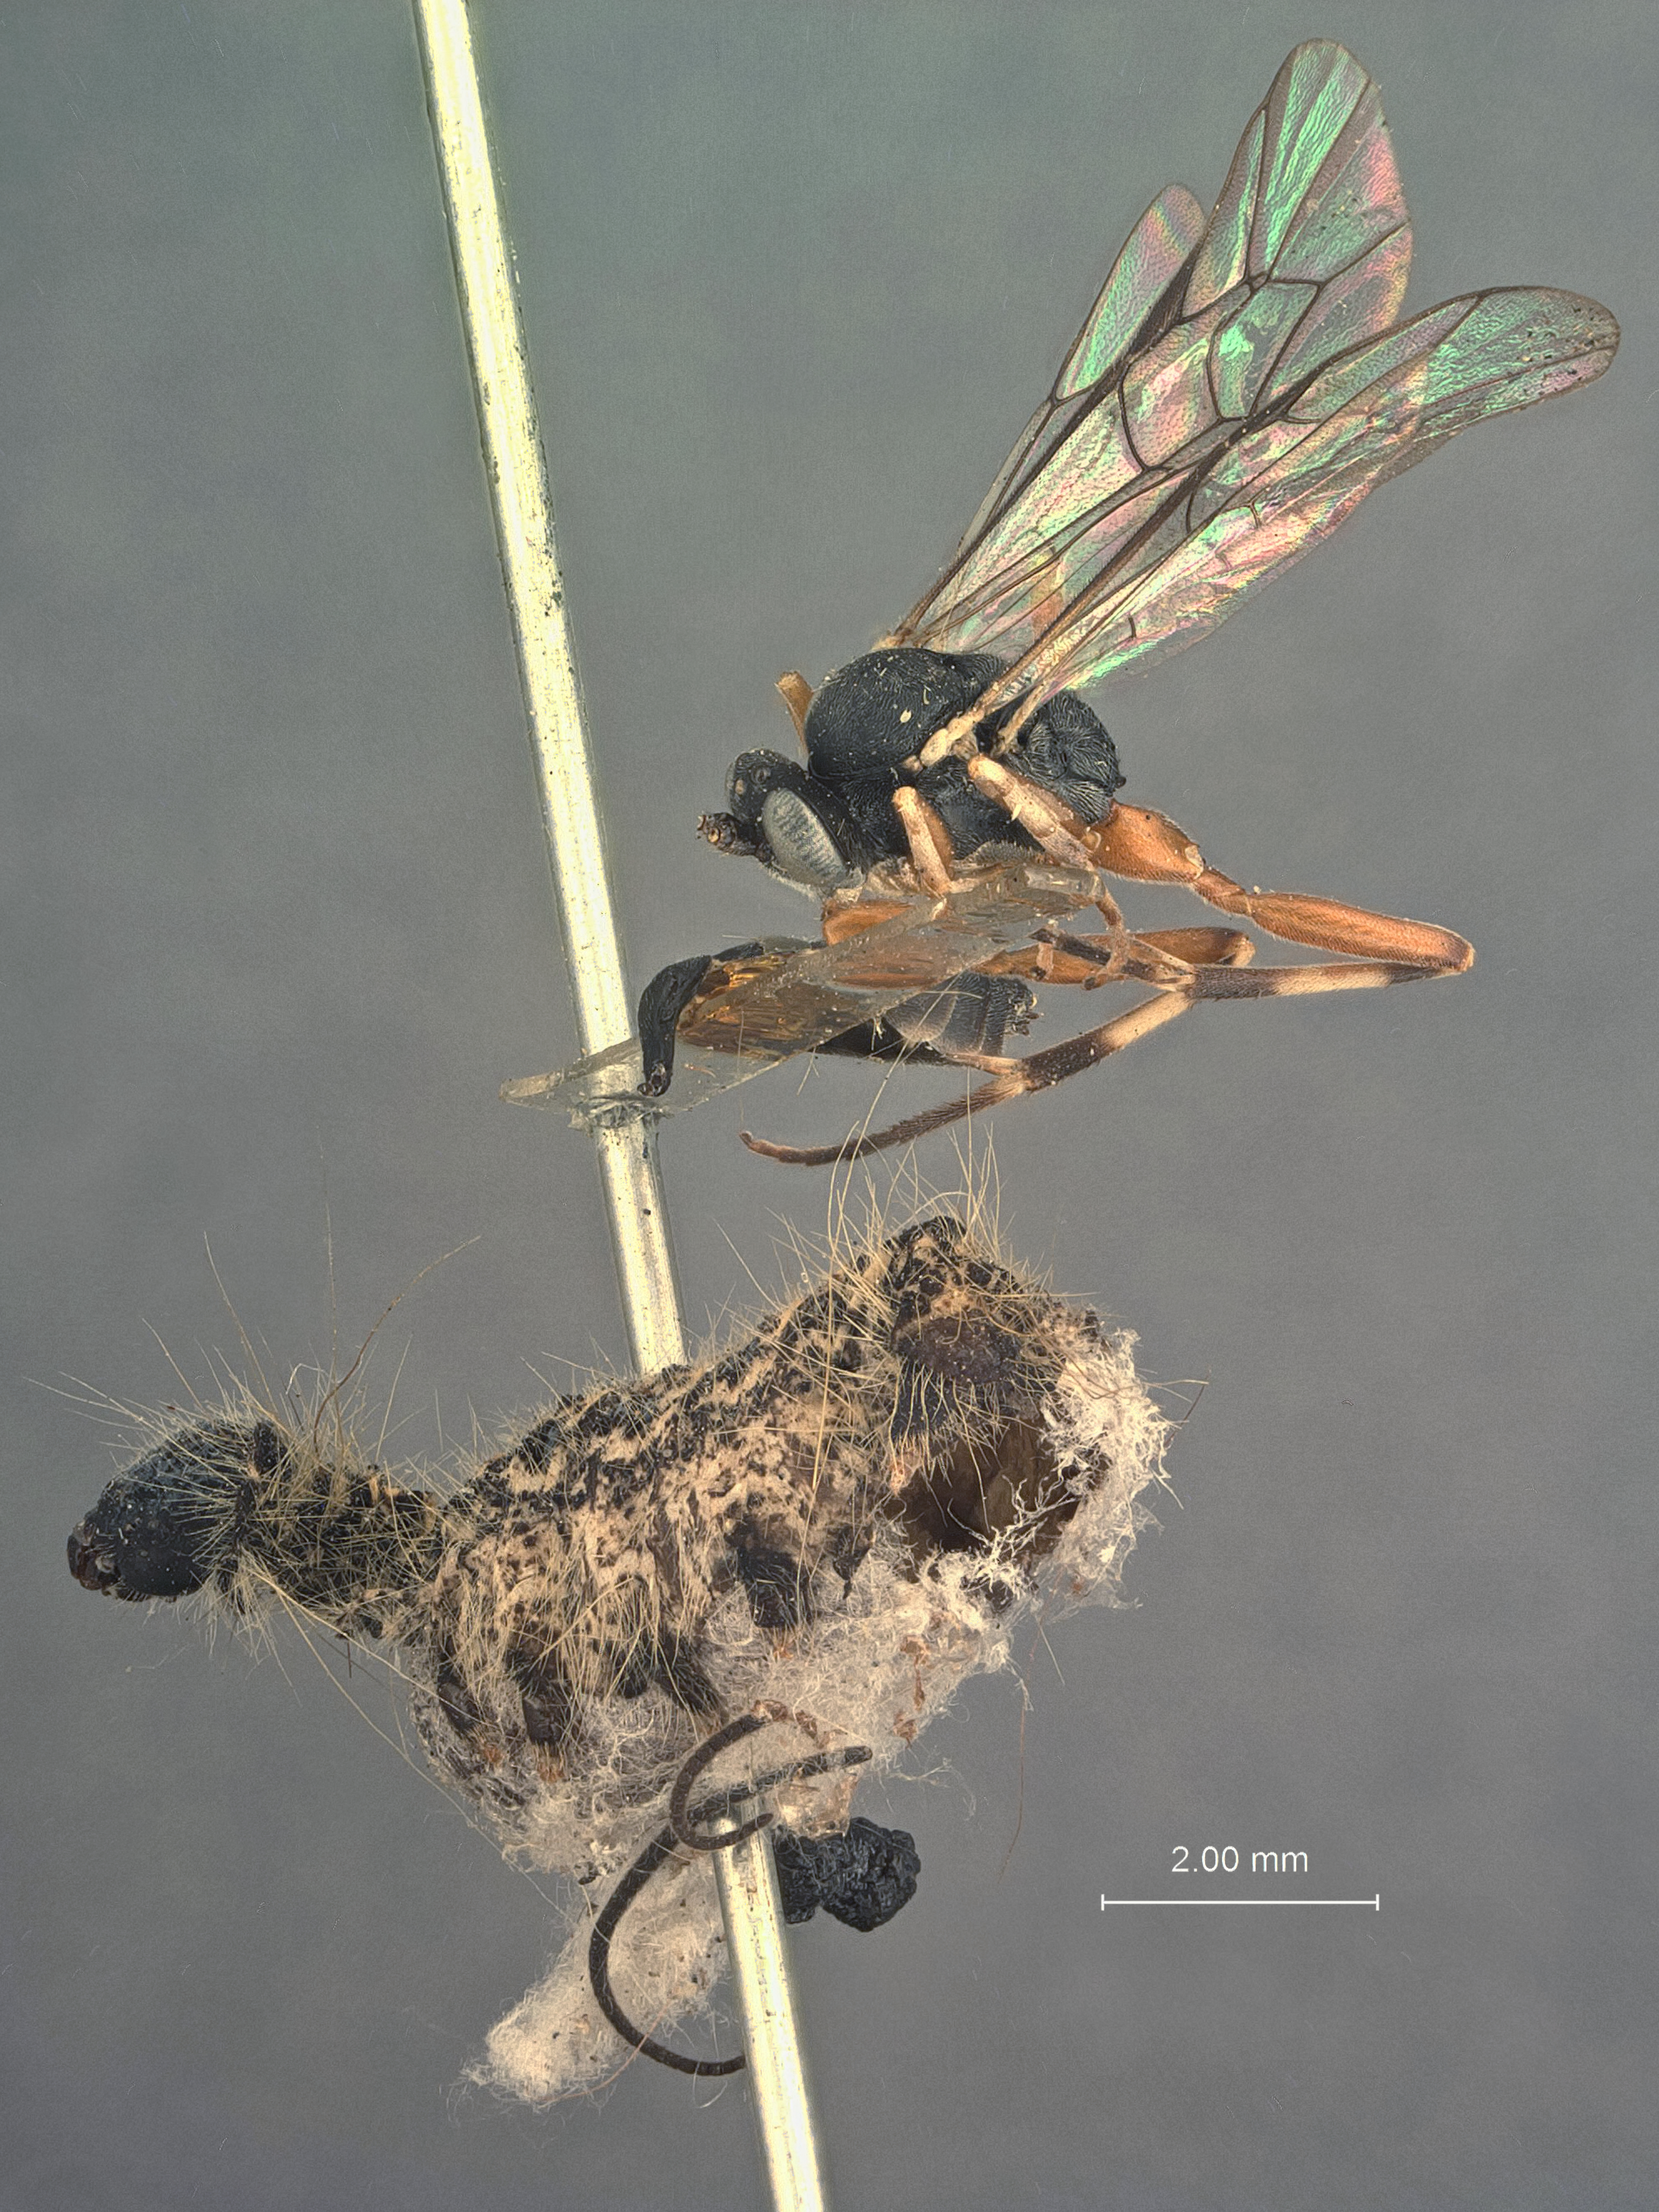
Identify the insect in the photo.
Hyposoter fugitivus
